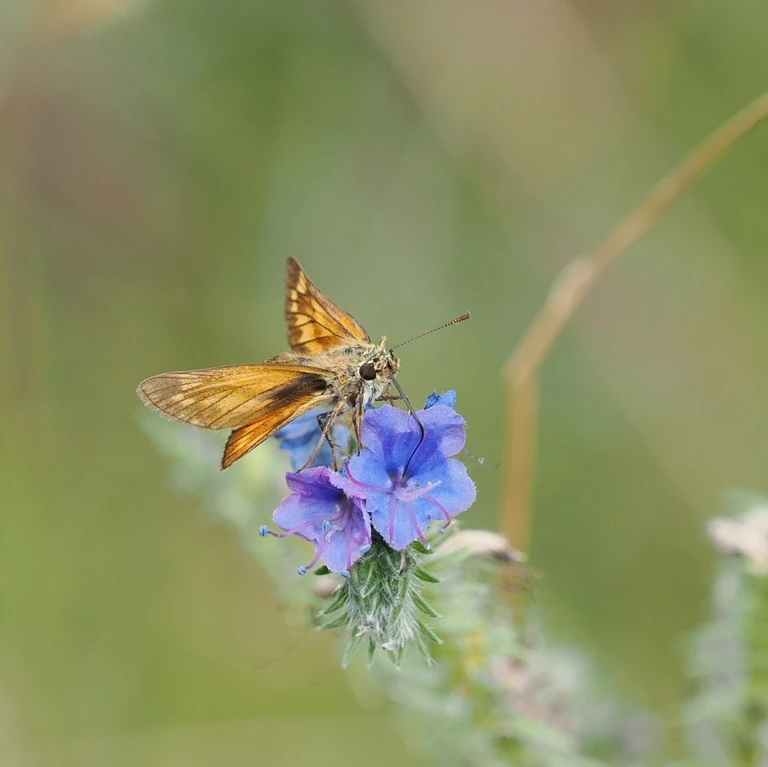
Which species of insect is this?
Ochlodes sylvanus (also Ochlodes venata)
